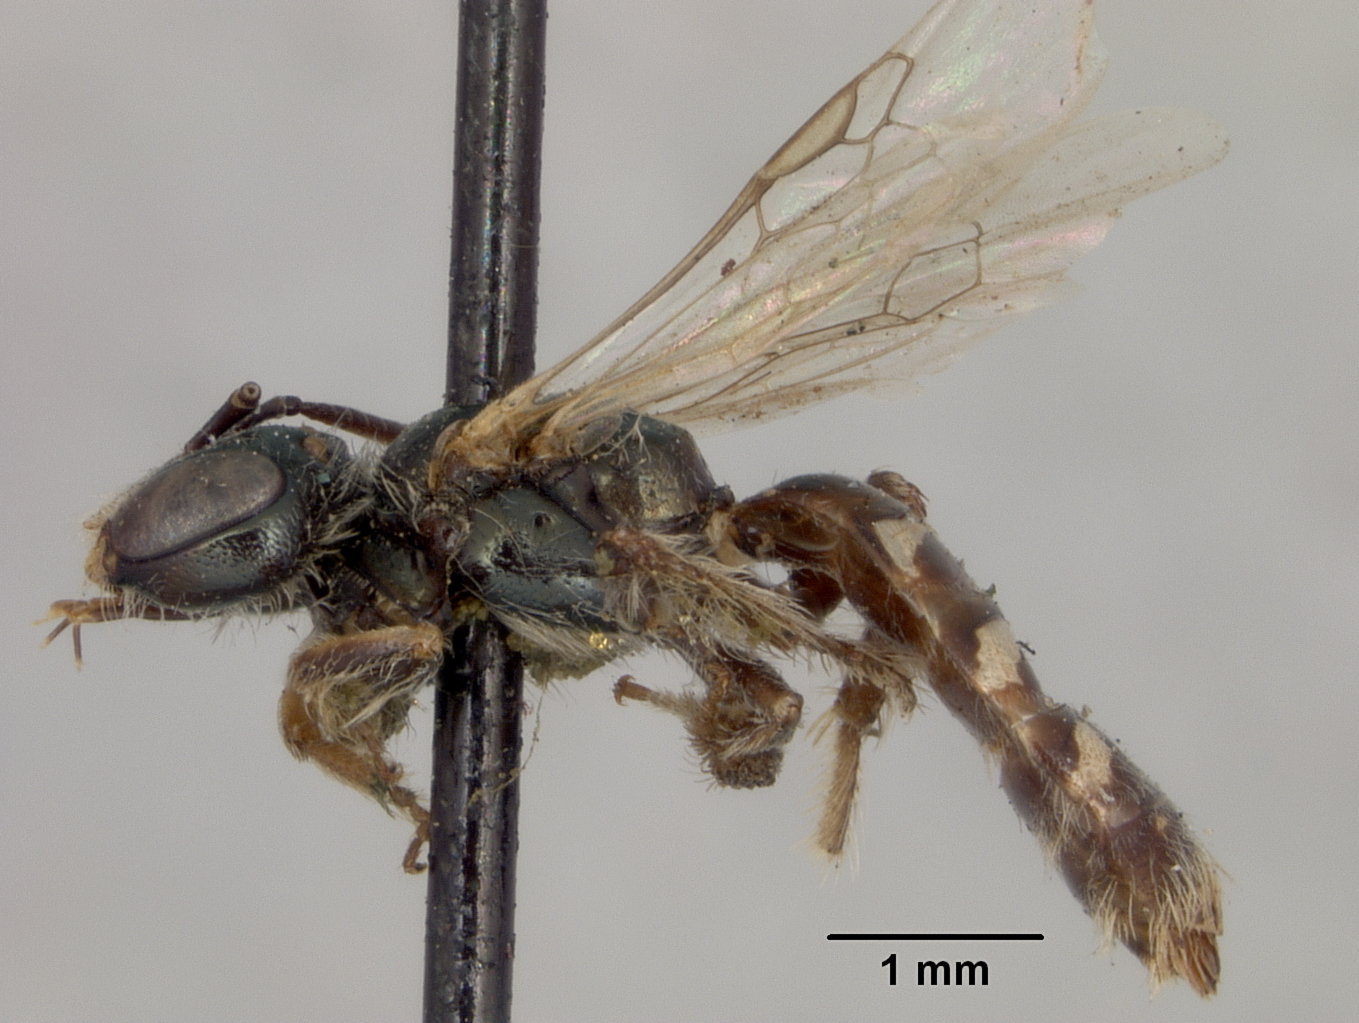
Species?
Perdita fieldi
